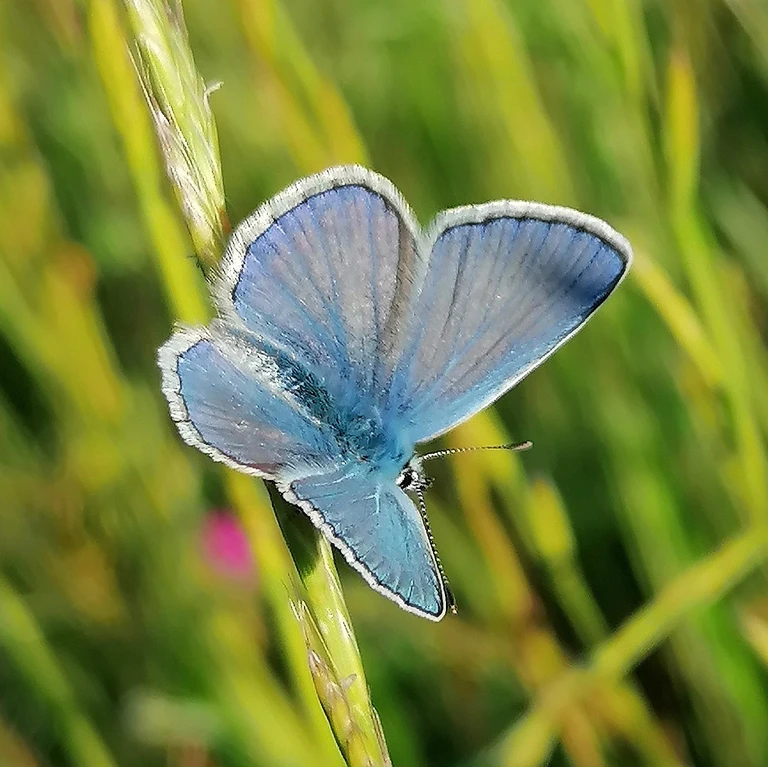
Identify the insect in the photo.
Polyommatus icarus
